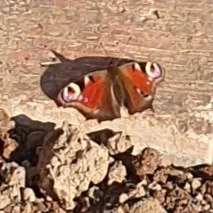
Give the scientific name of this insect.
Aglais io
